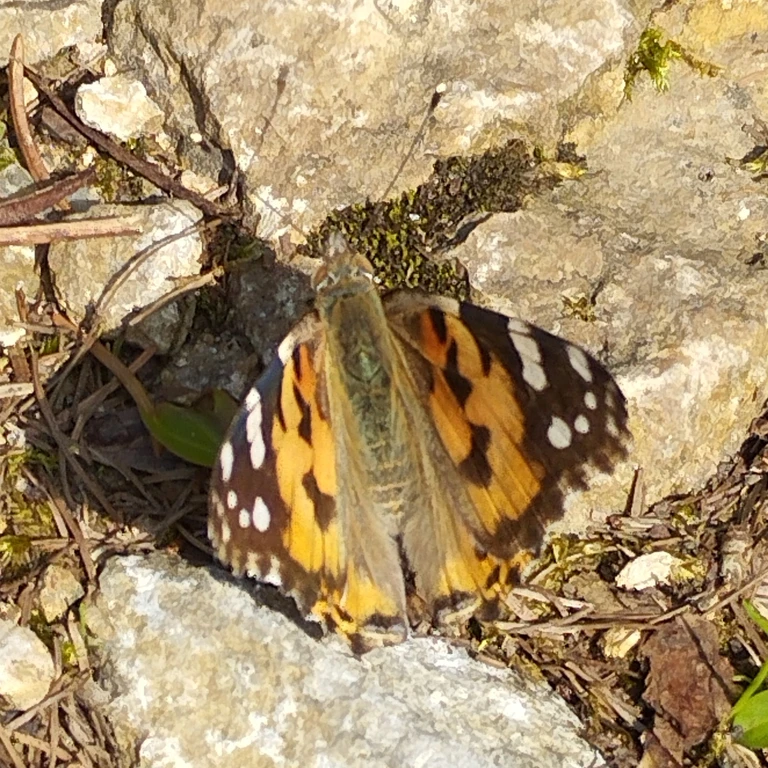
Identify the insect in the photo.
Vanessa cardui
